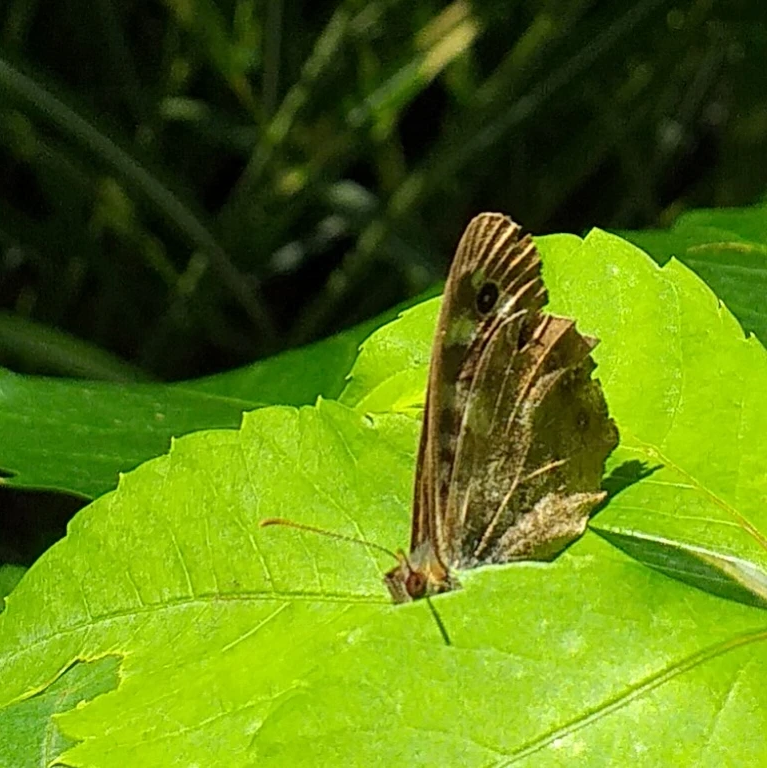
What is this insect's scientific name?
Pararge aegeria
